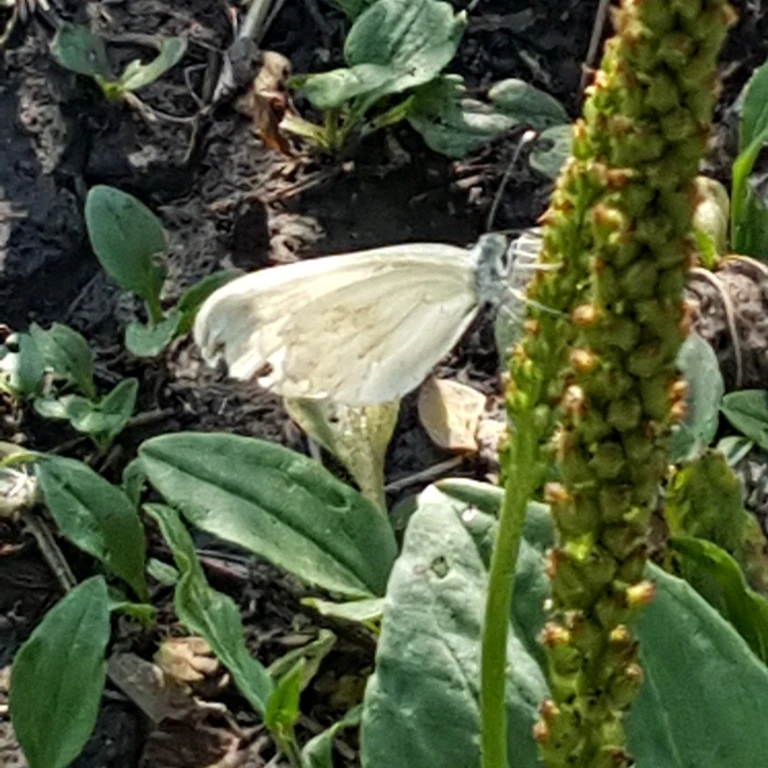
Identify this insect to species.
Leptidea sinapis/juvernica
